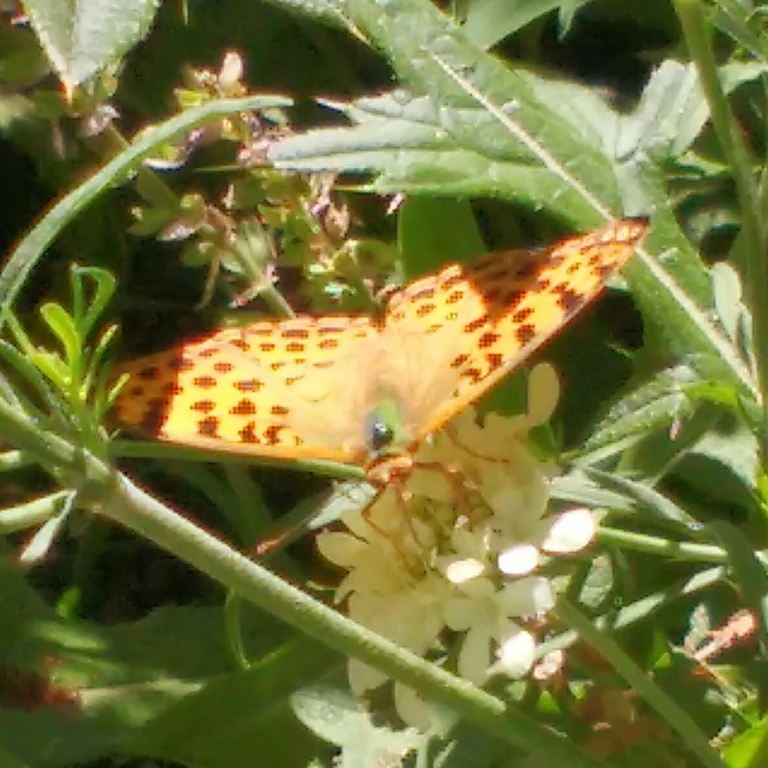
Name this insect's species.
Issoria lathonia
